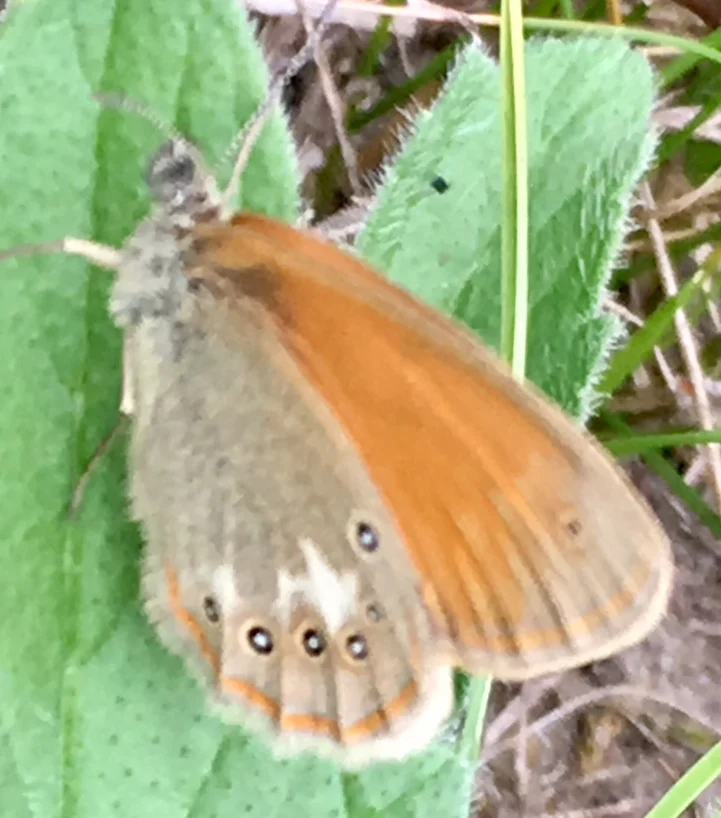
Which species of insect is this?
Coenonympha glycerion (also Coenonympha iphis)
